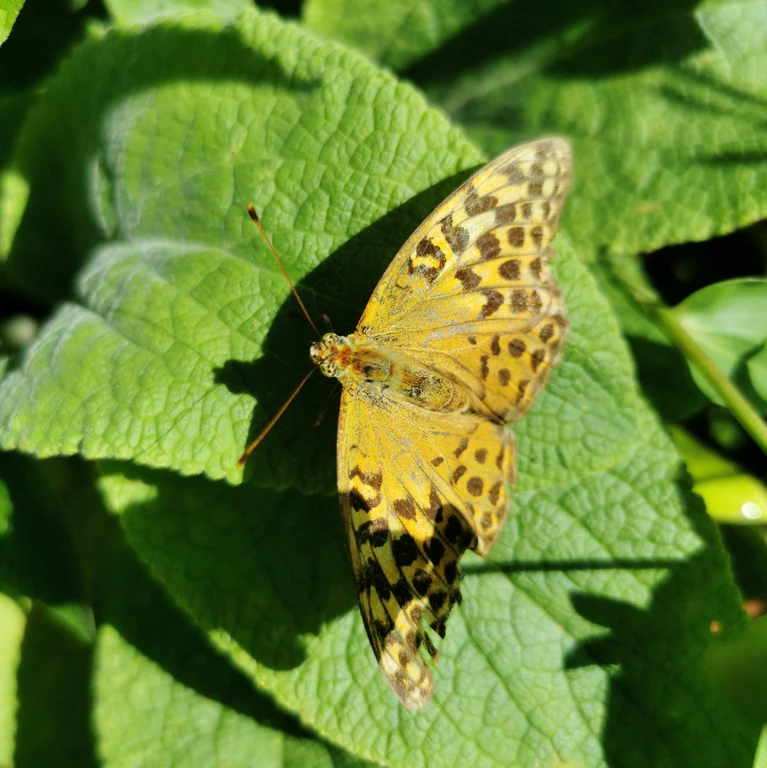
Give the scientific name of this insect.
Argynnis paphia
